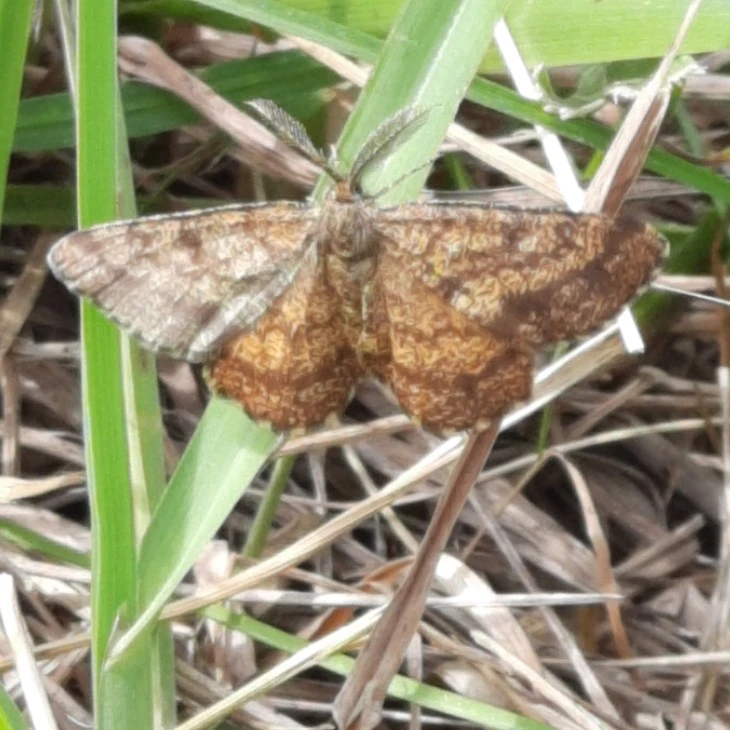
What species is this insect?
Ematurga atomaria
